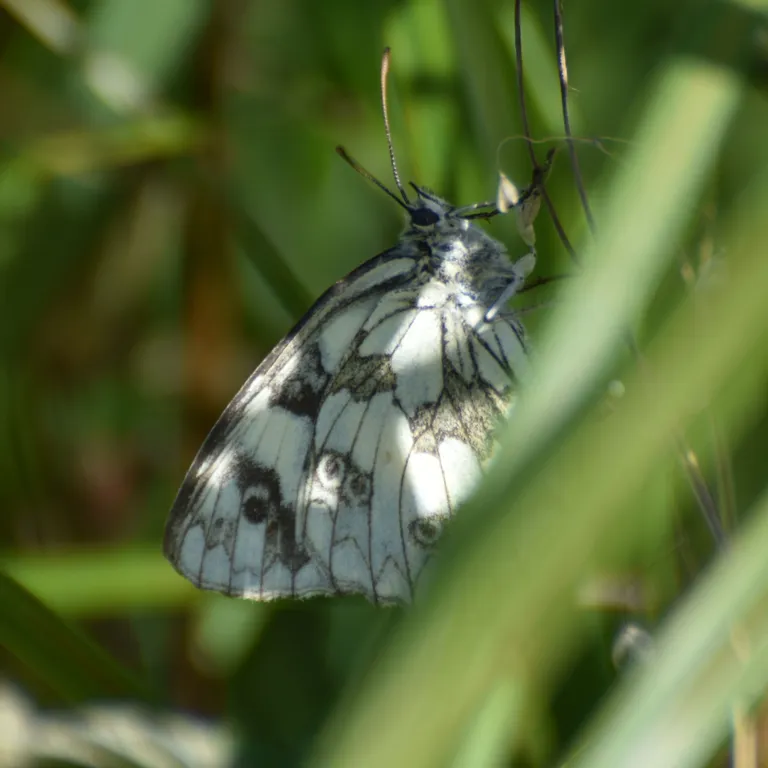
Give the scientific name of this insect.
Melanargia galathea
